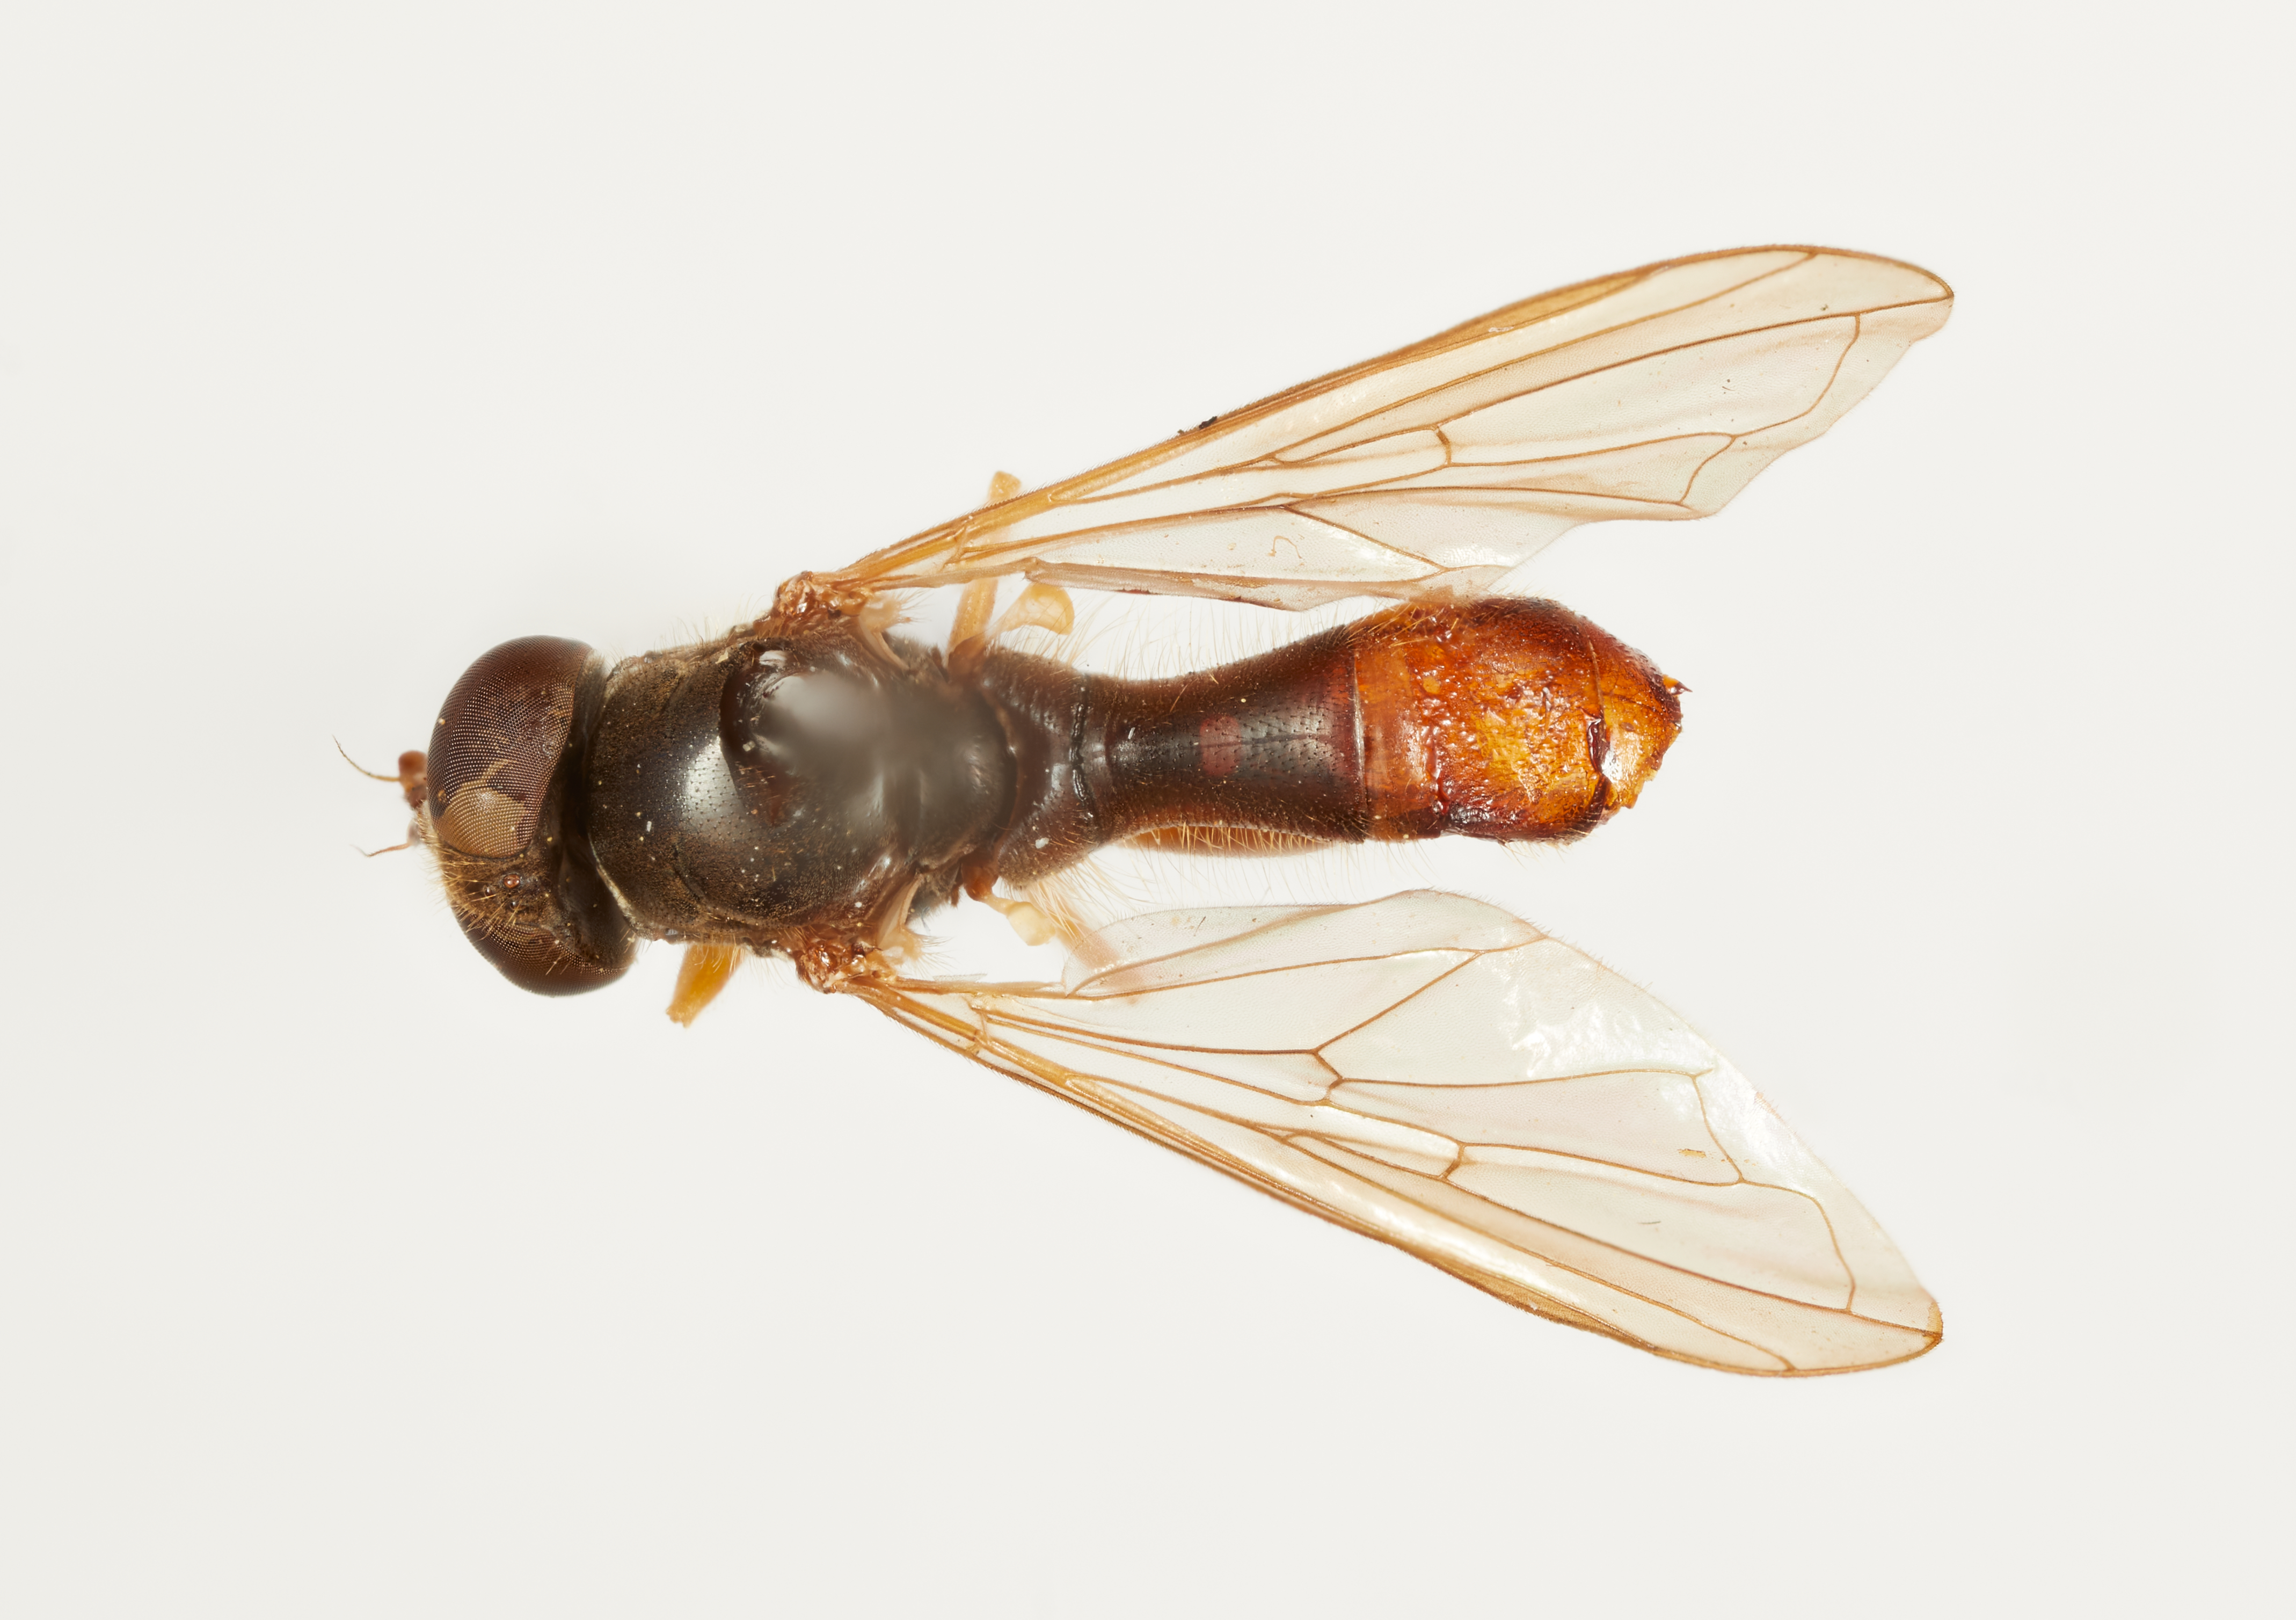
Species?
Sphegina brimleyi
